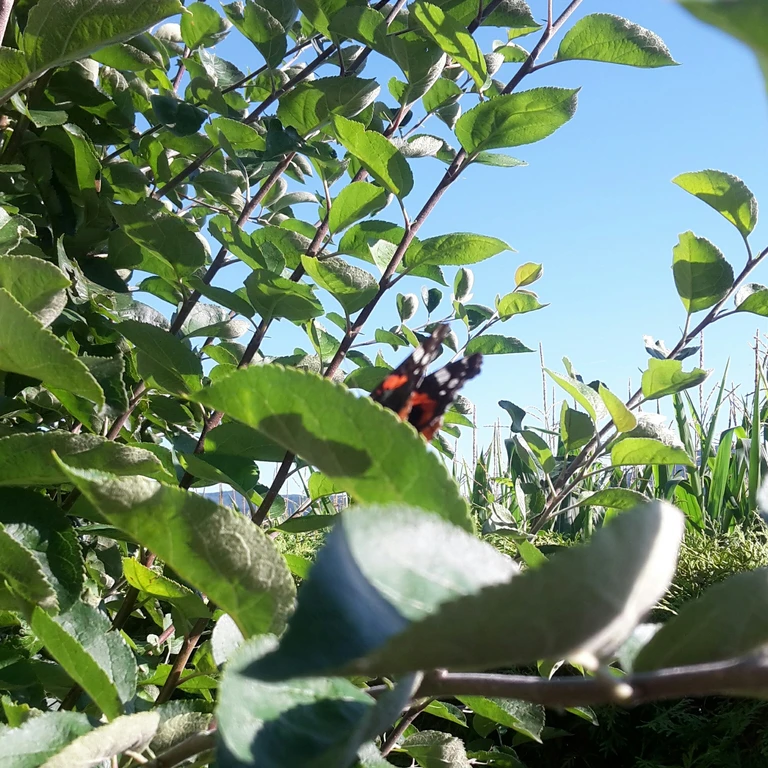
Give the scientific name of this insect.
Vanessa atalanta
